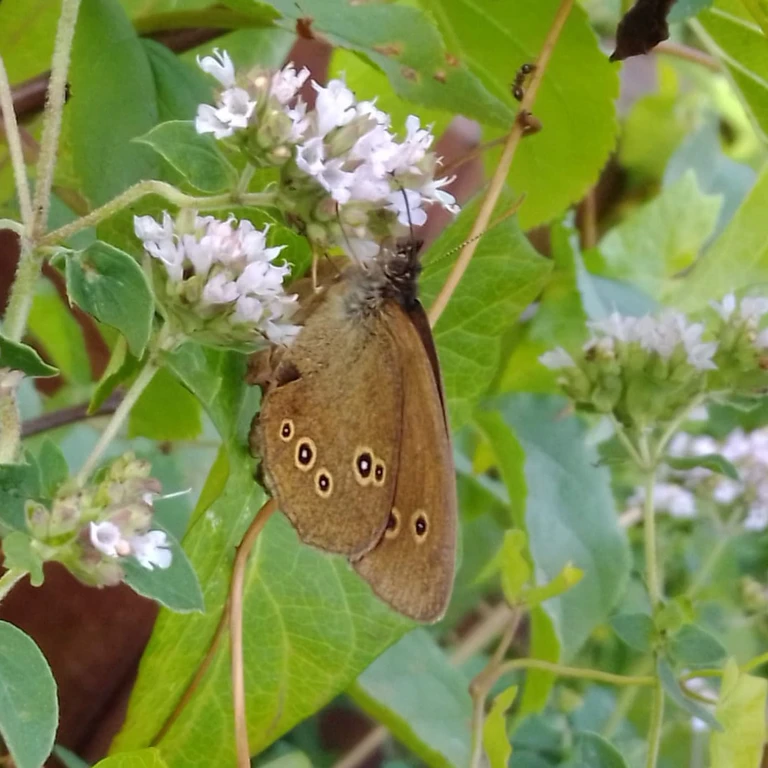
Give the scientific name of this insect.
Aphantopus hyperantus
